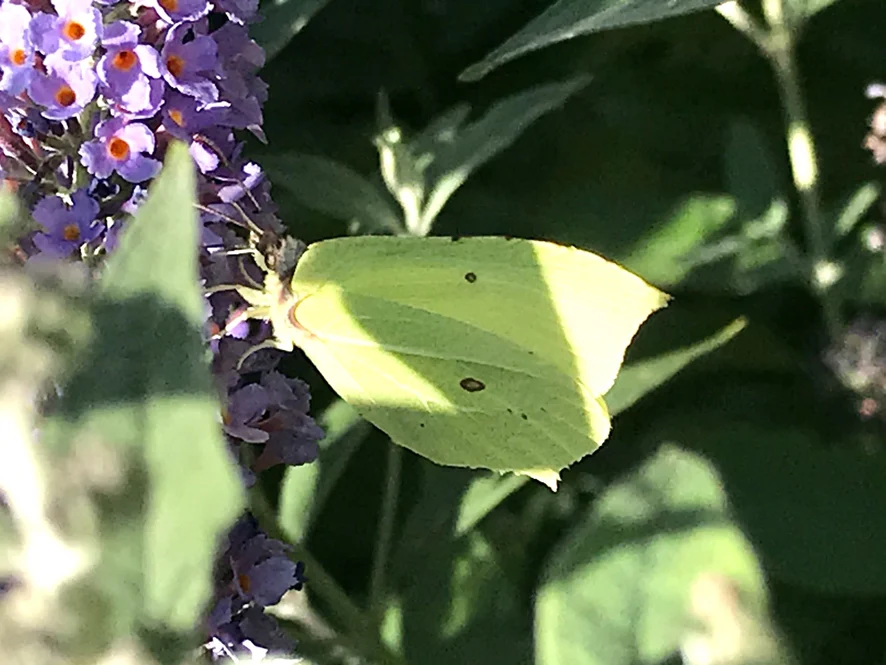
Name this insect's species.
Gonepteryx rhamni
